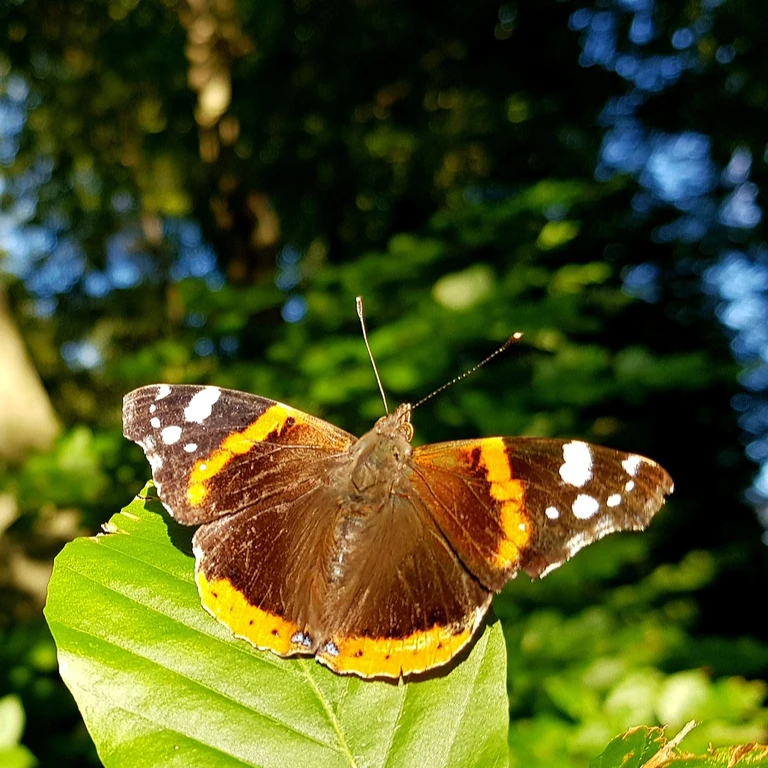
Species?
Vanessa atalanta
